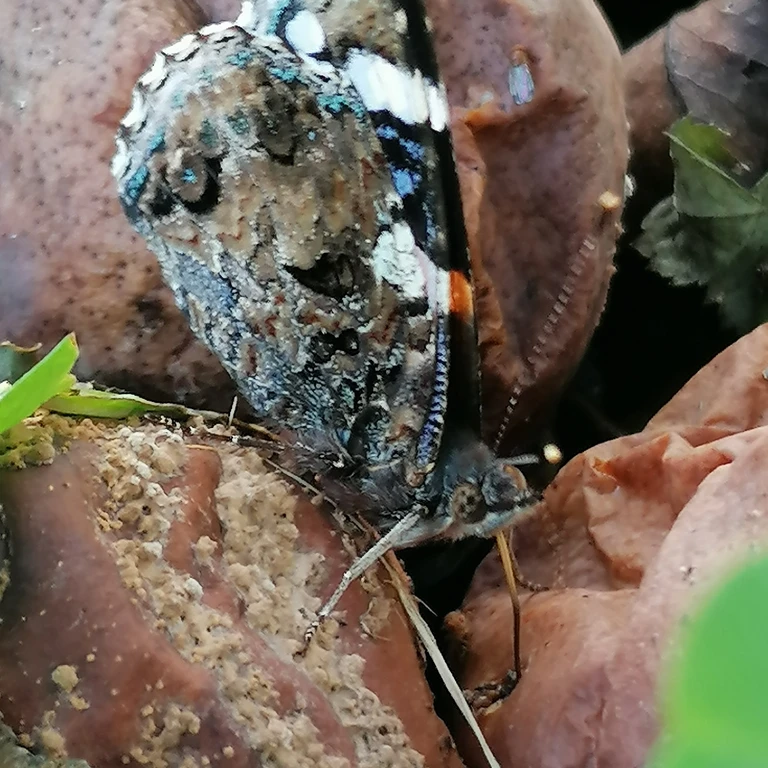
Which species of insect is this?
Vanessa atalanta
